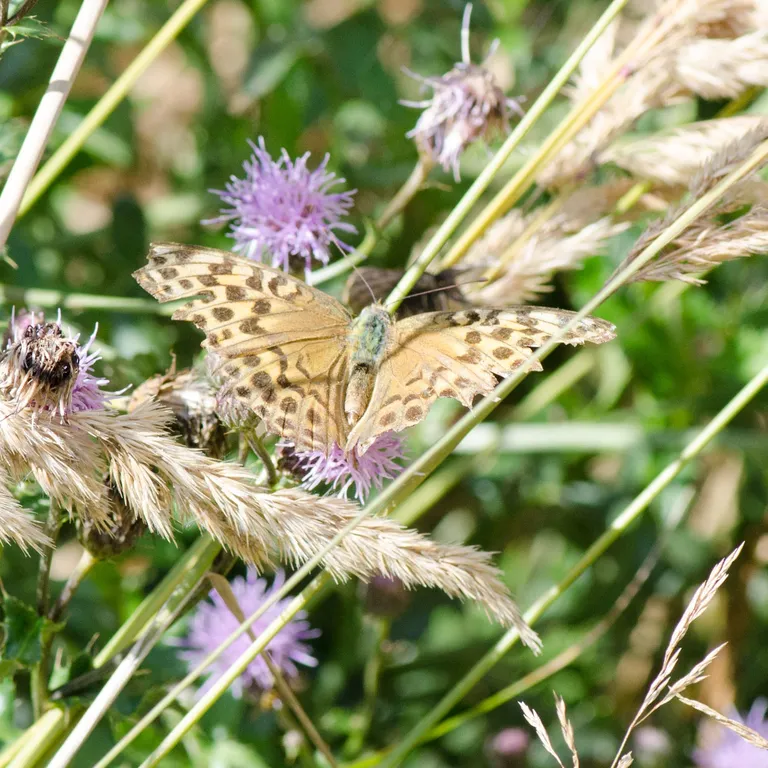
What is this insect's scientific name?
Argynnis paphia
